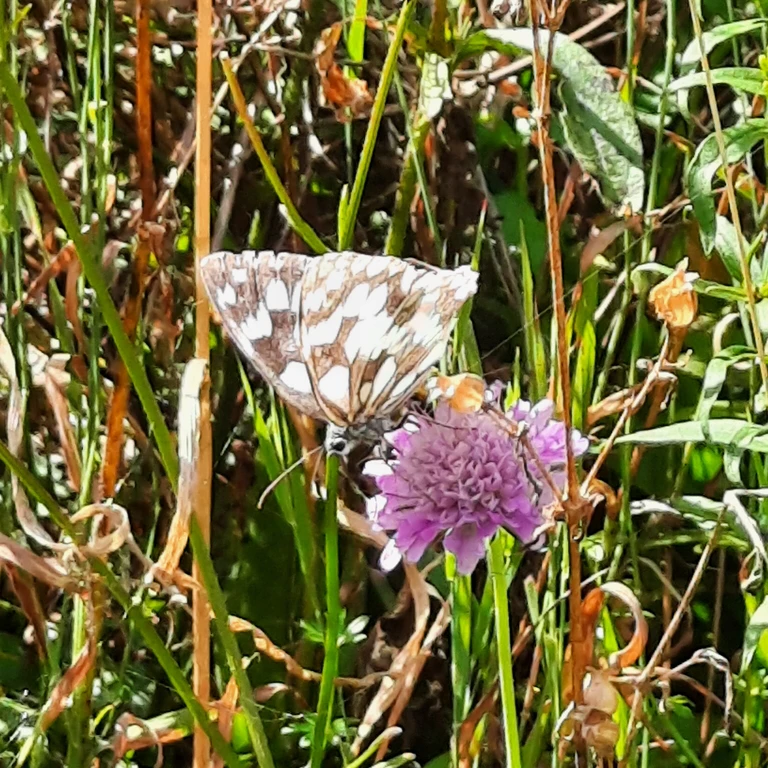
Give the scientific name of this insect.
Melanargia galathea
